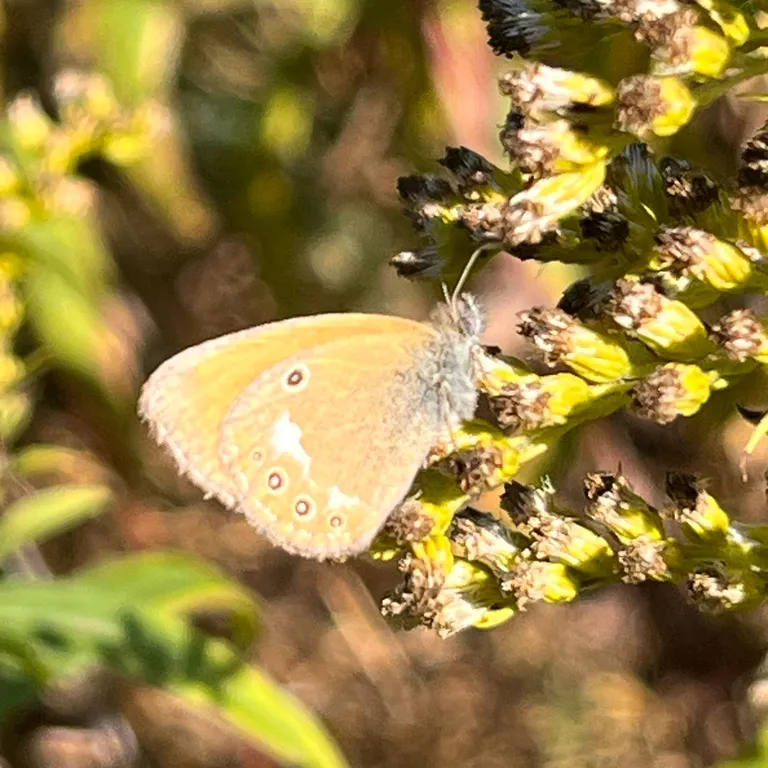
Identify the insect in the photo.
Coenonympha glycerion (also Coenonympha iphis)
